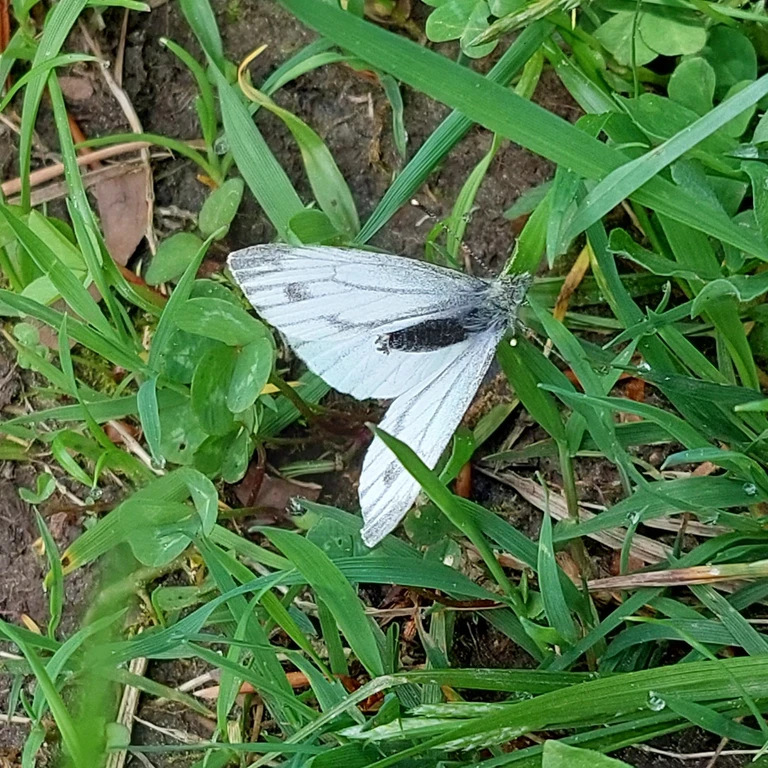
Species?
Pieris napi
